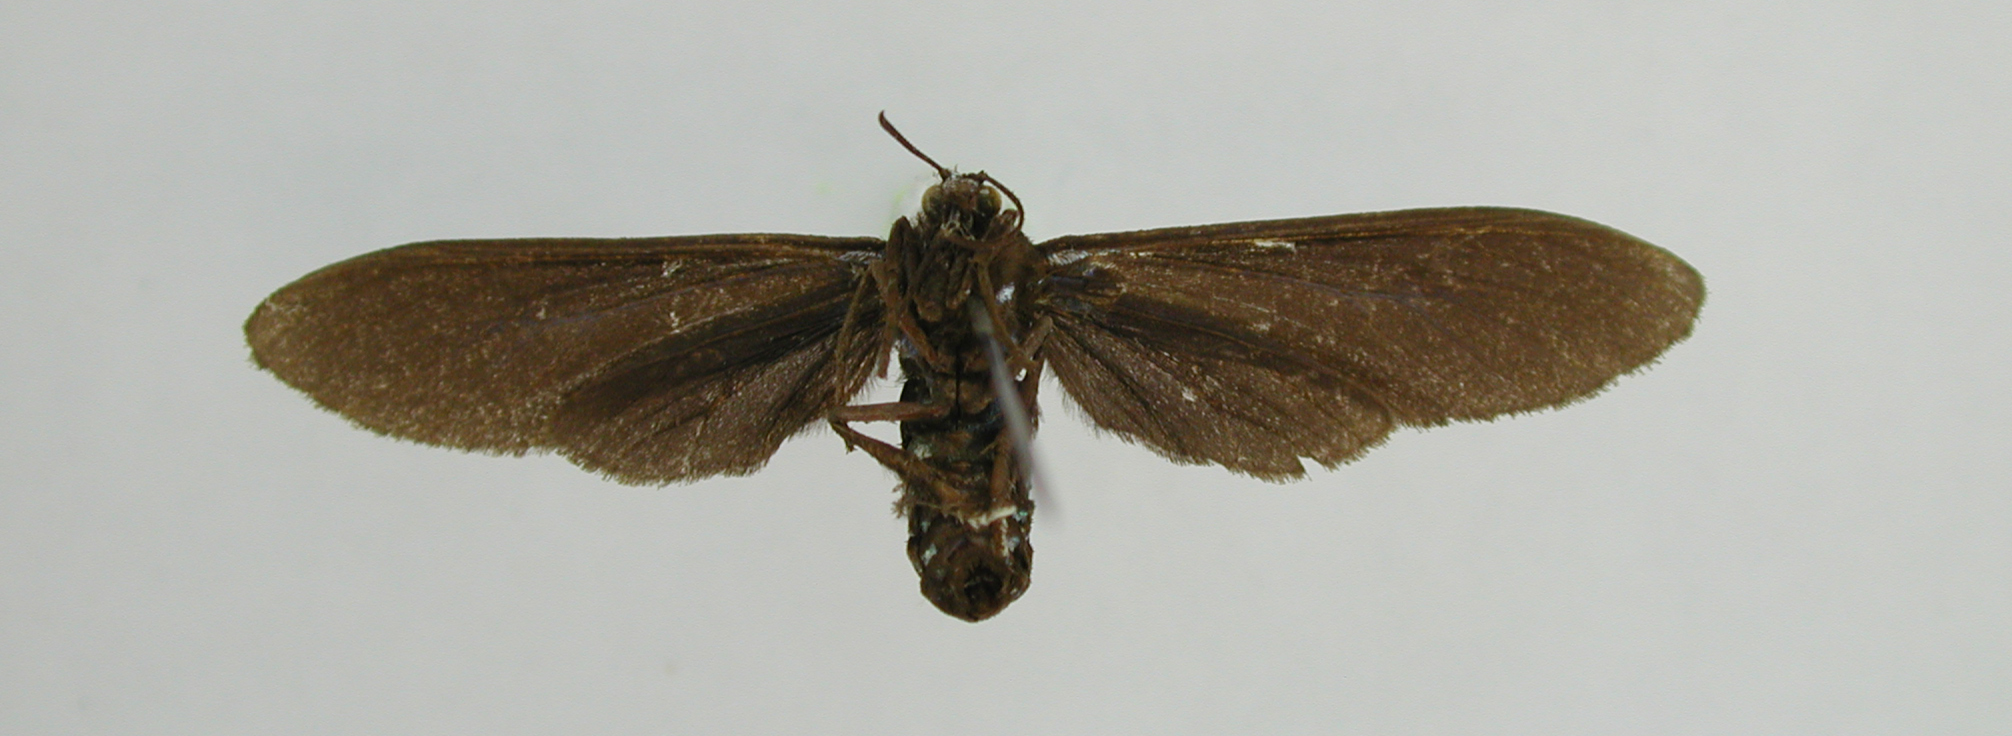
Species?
Saurita anthracina
